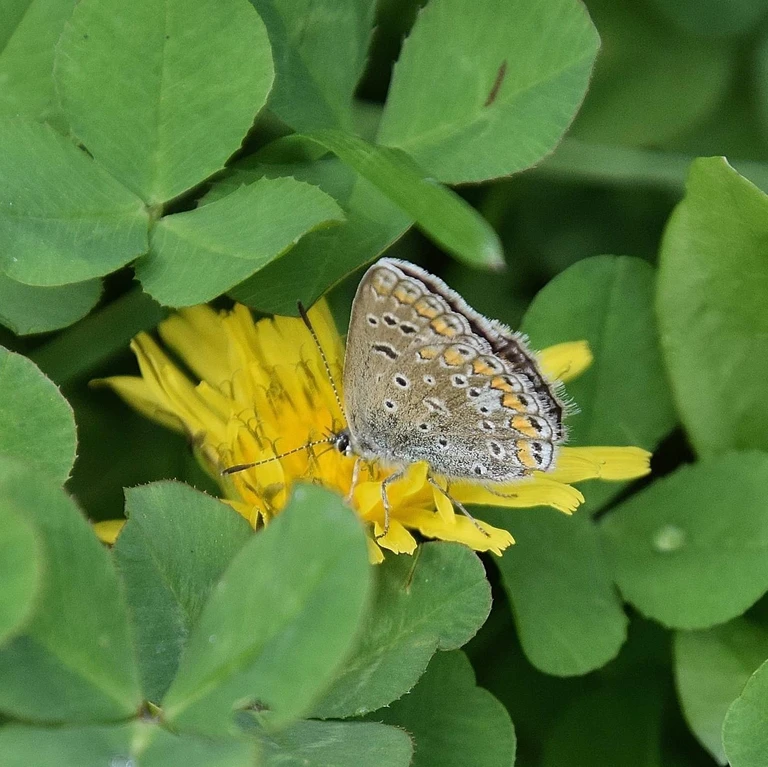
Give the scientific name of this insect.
Polyommatus icarus
